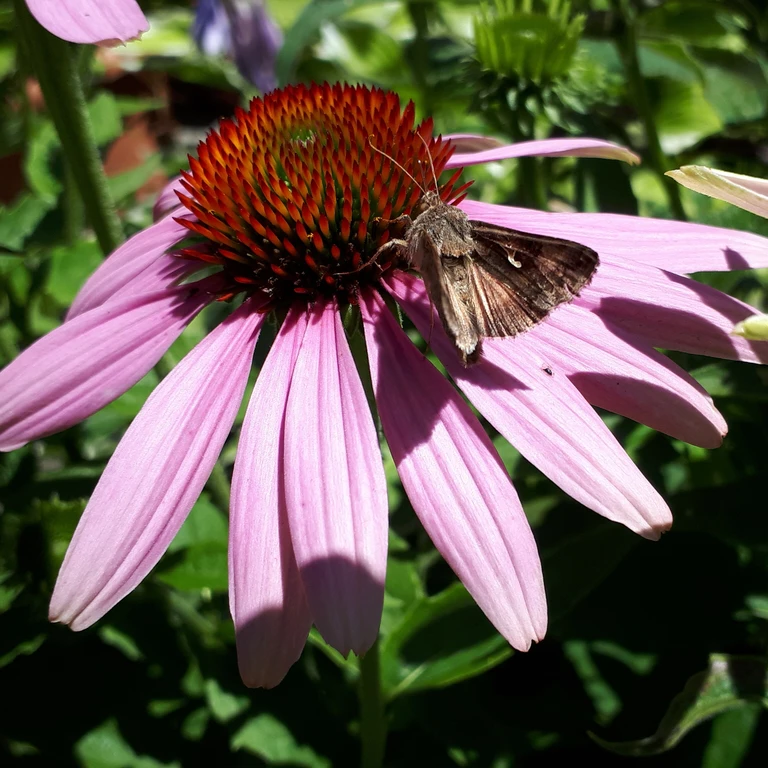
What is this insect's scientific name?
Autographa gamma
